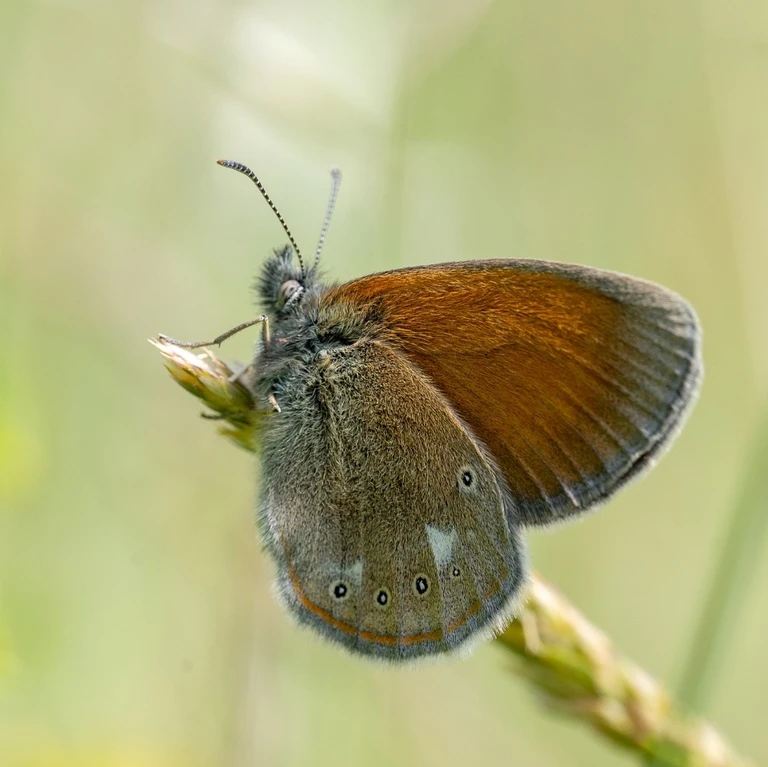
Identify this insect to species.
Coenonympha glycerion (also Coenonympha iphis)
